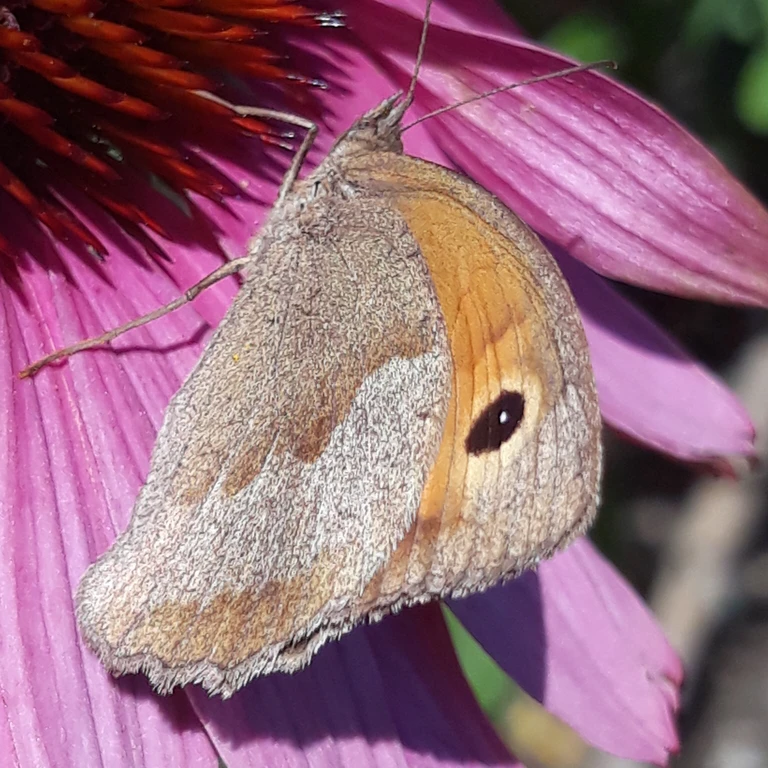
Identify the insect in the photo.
Maniola jurtina
